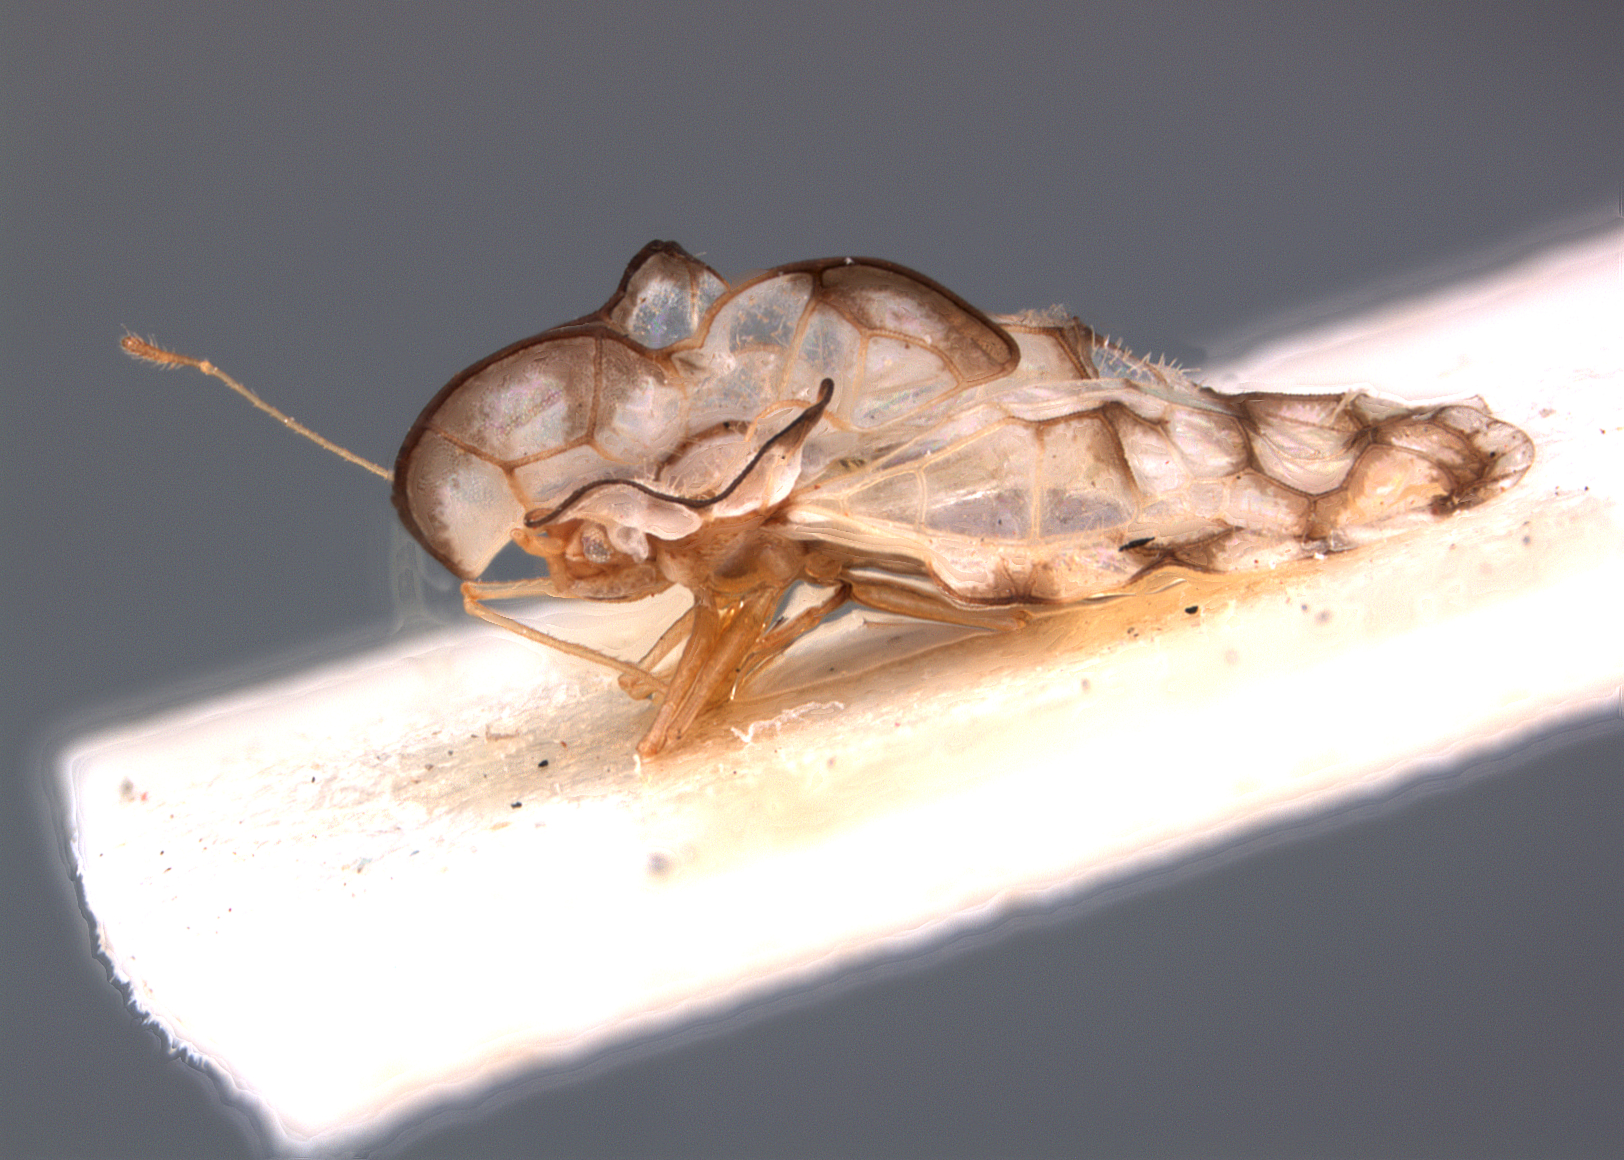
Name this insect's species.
Bako editus
